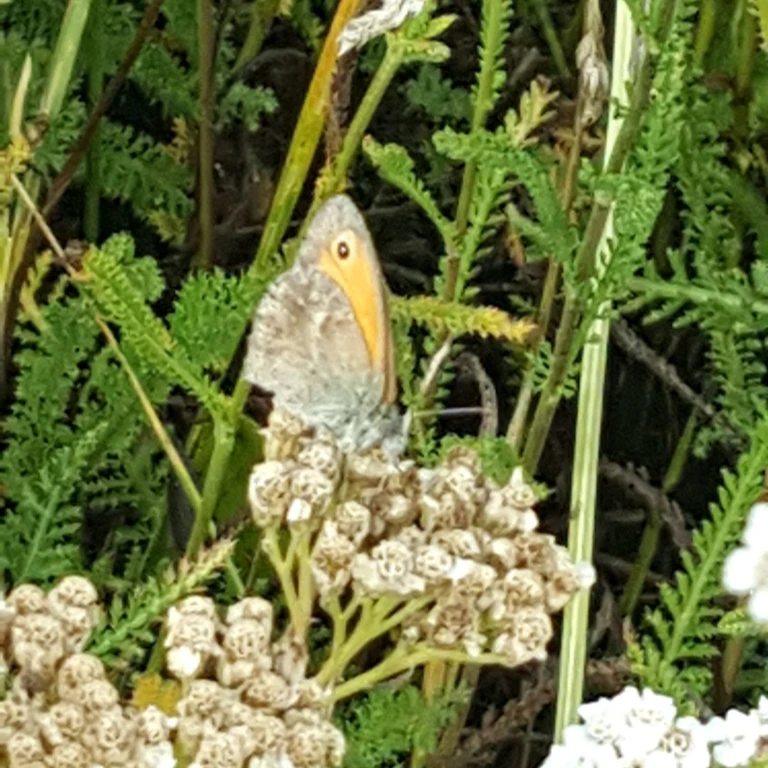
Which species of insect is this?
Coenonympha pamphilus
